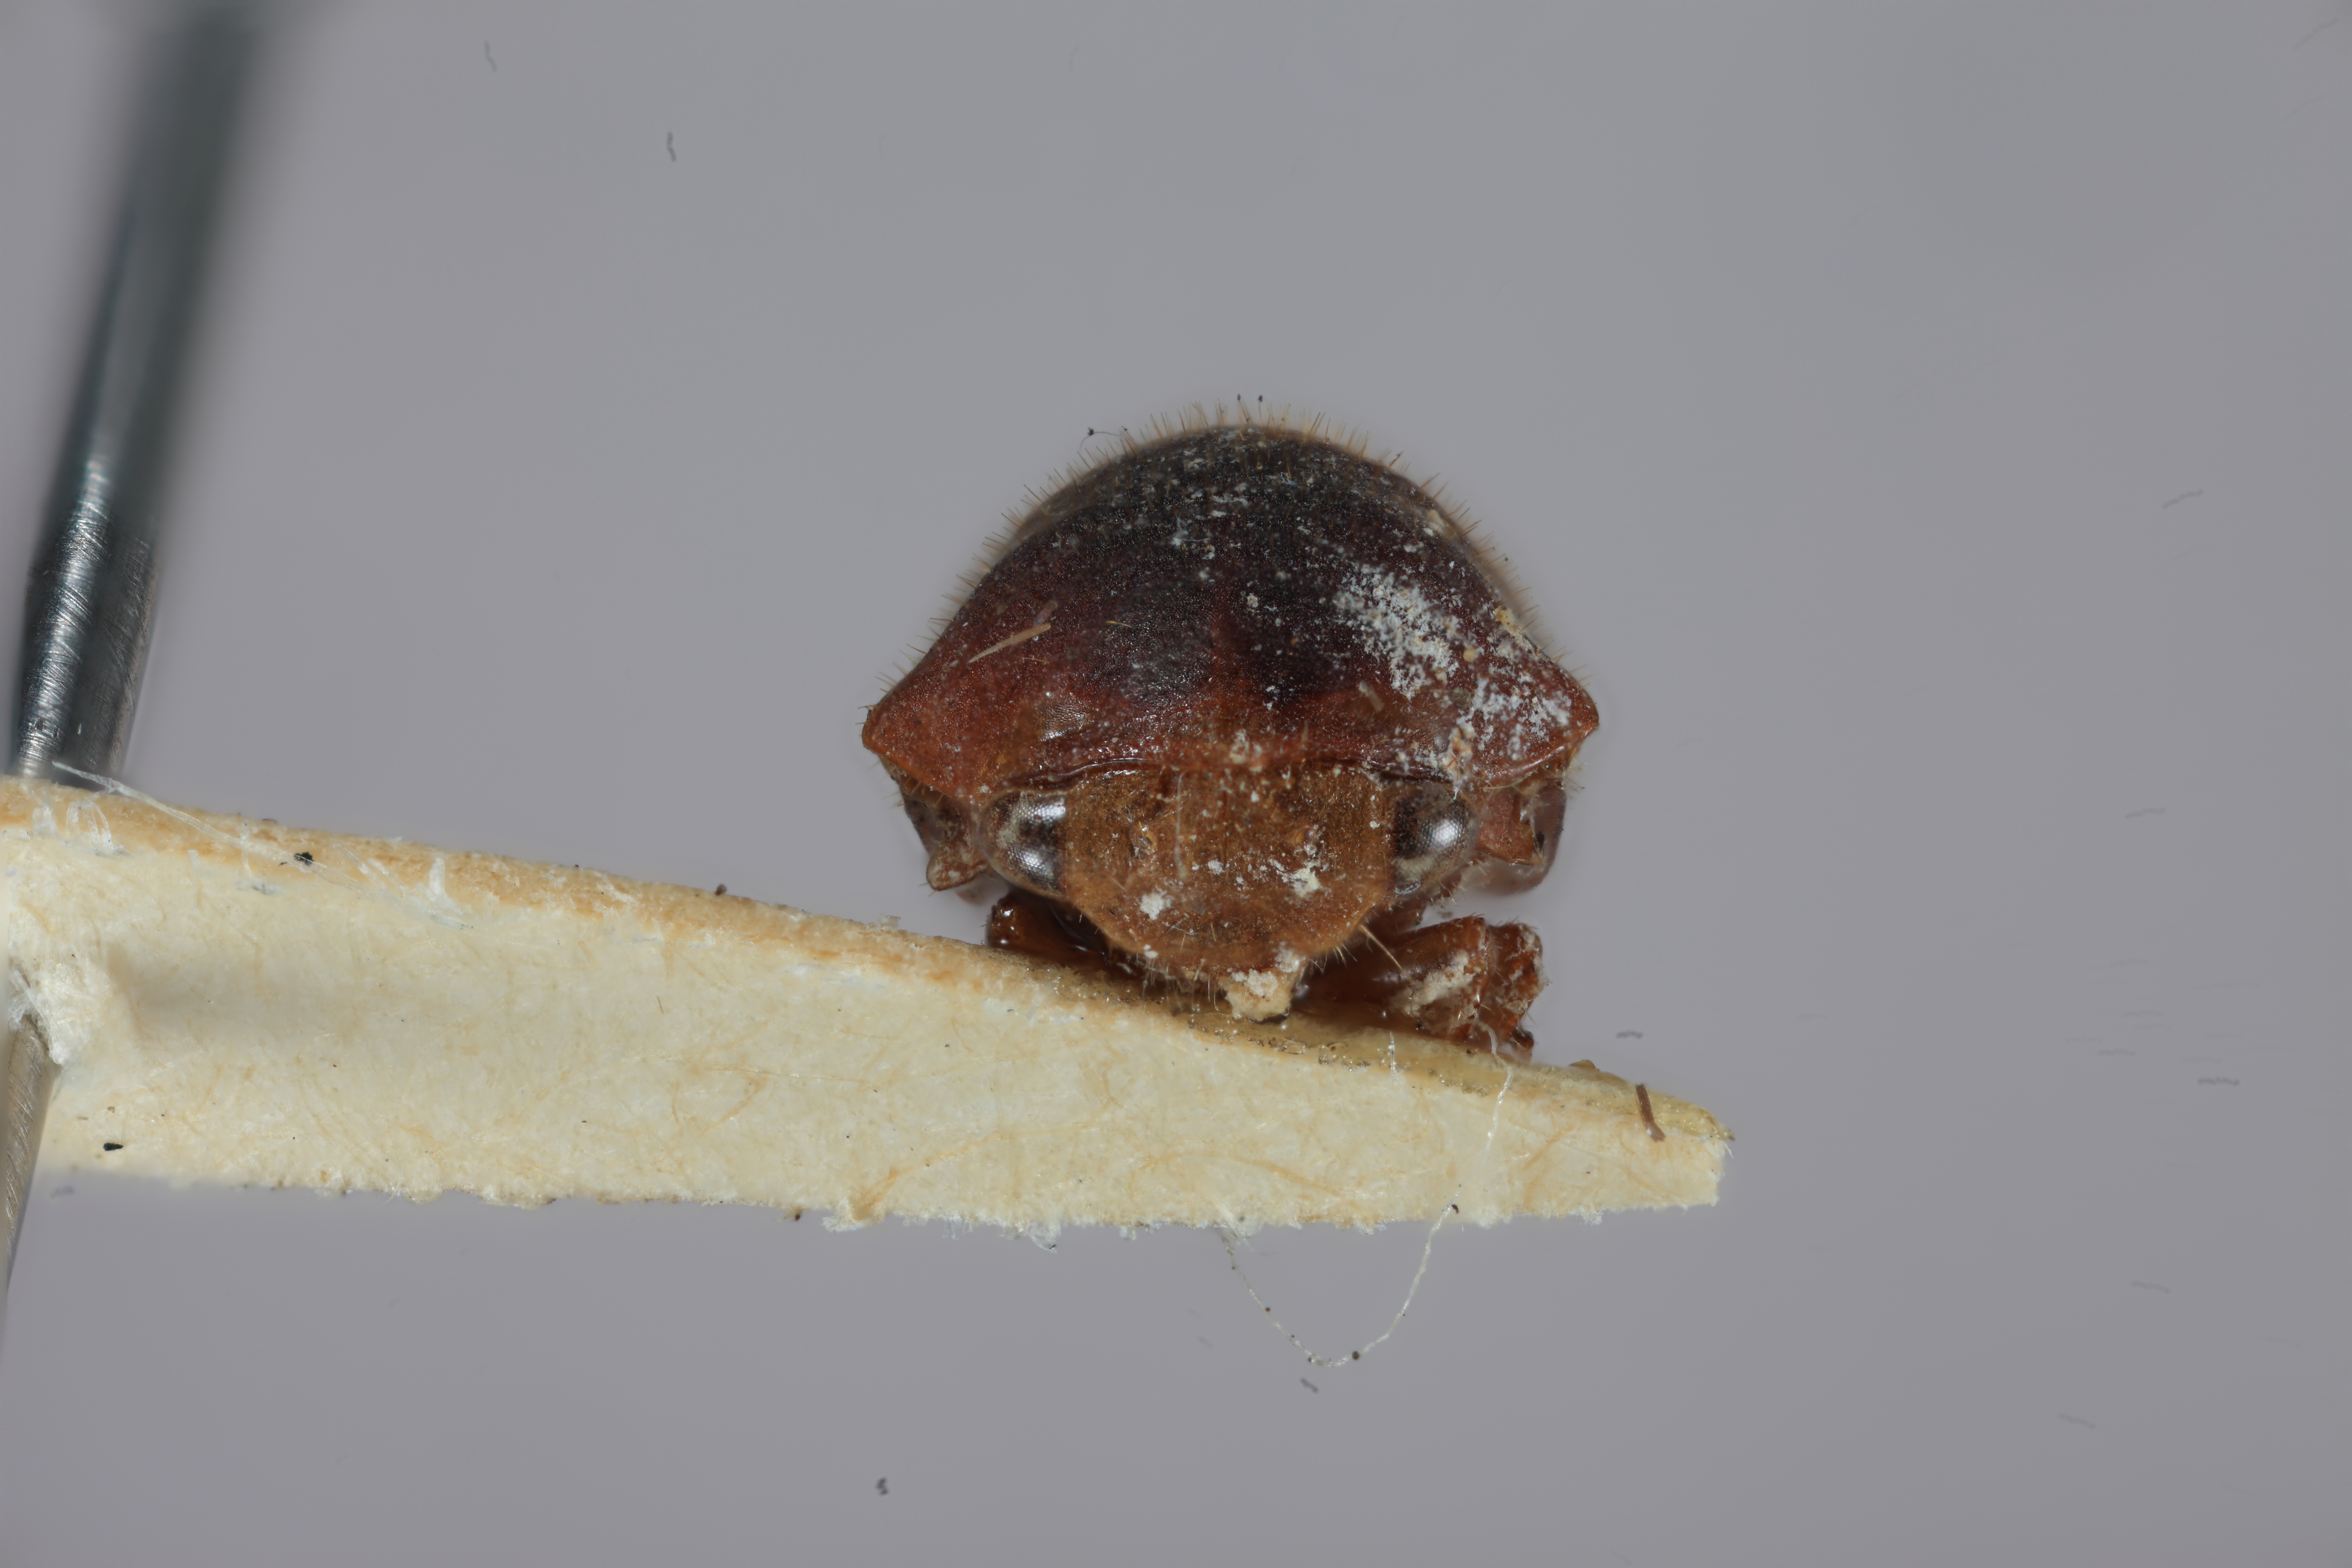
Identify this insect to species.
Tragopa pubescens
